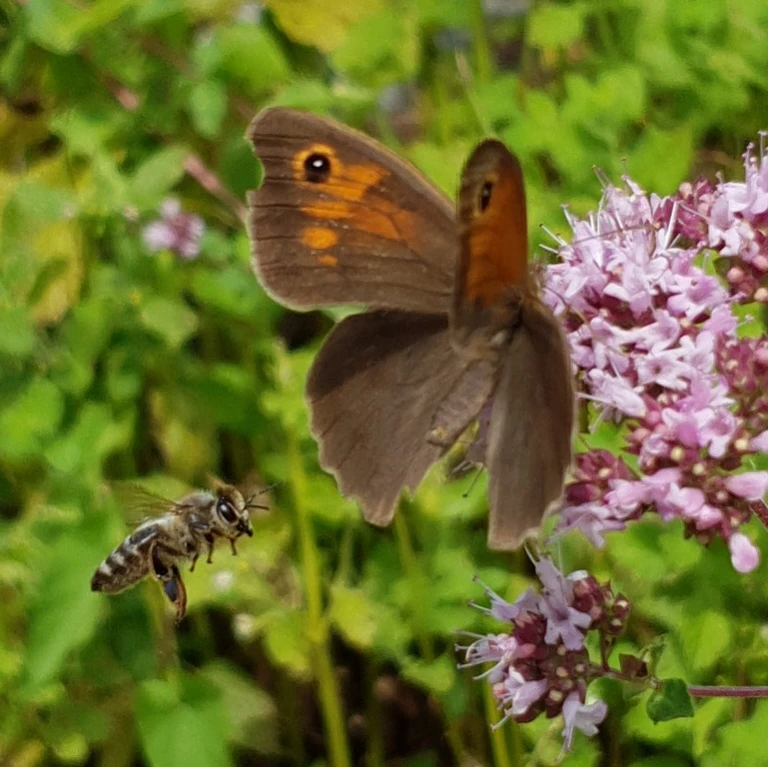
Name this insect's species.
Maniola jurtina
